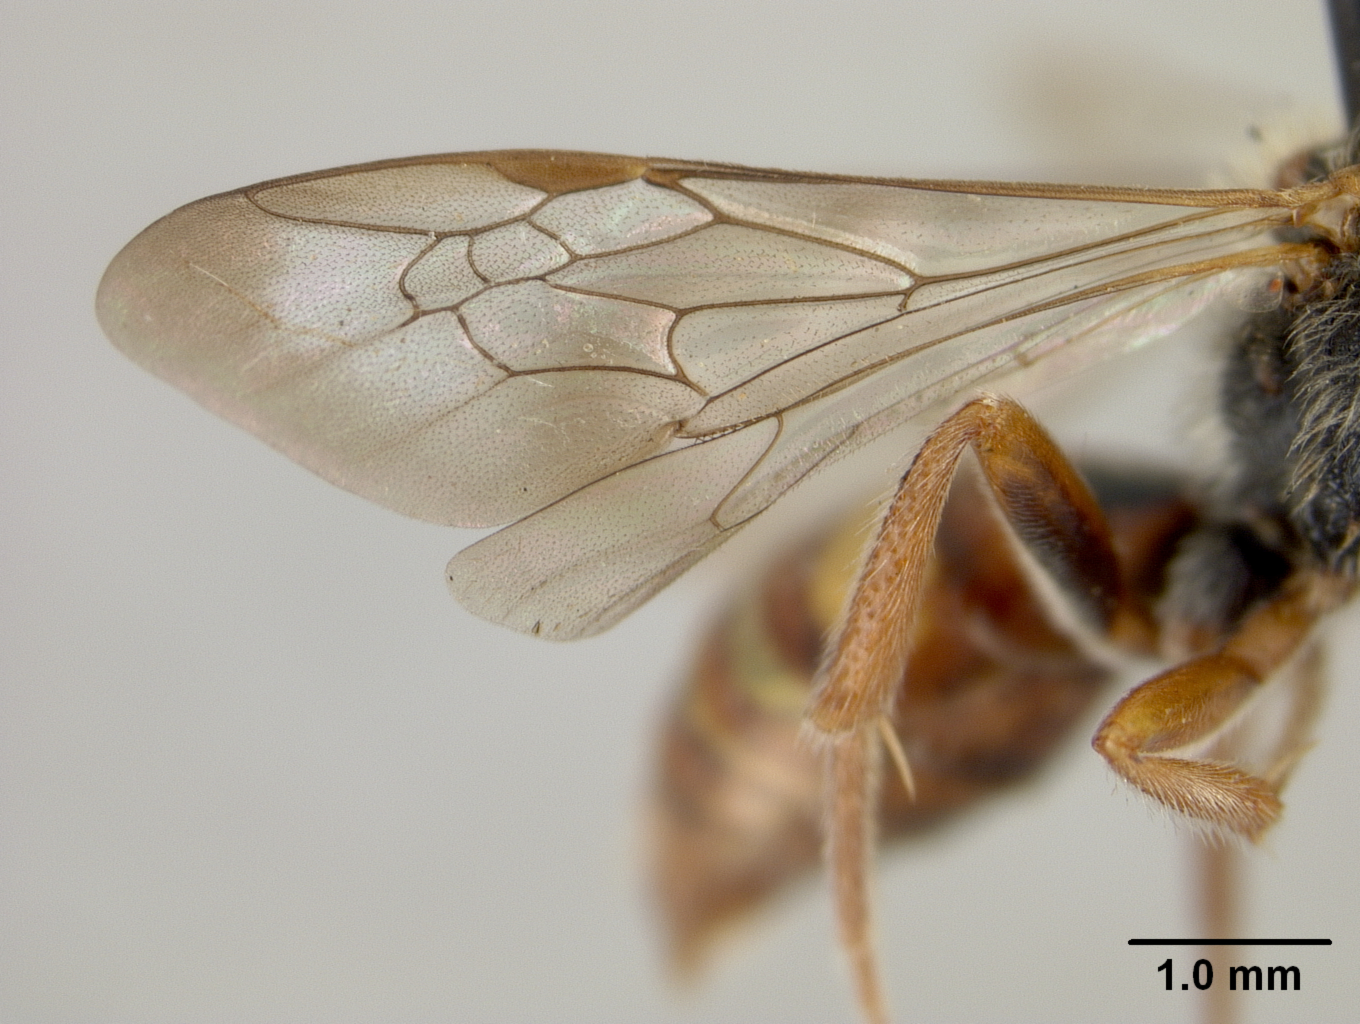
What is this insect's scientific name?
Nomada dreisbachi
